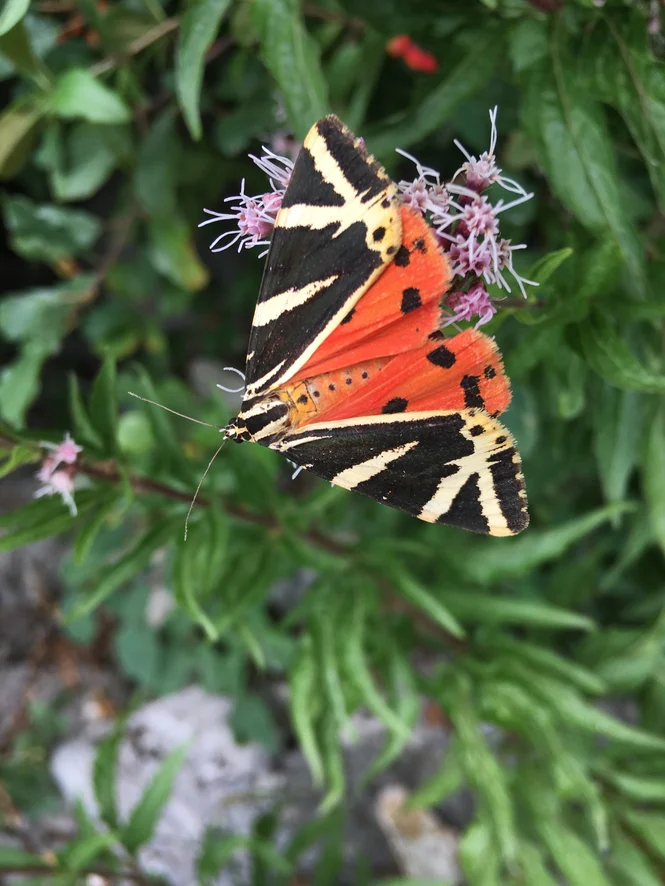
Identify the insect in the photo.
Euplagia quadripunctaria
